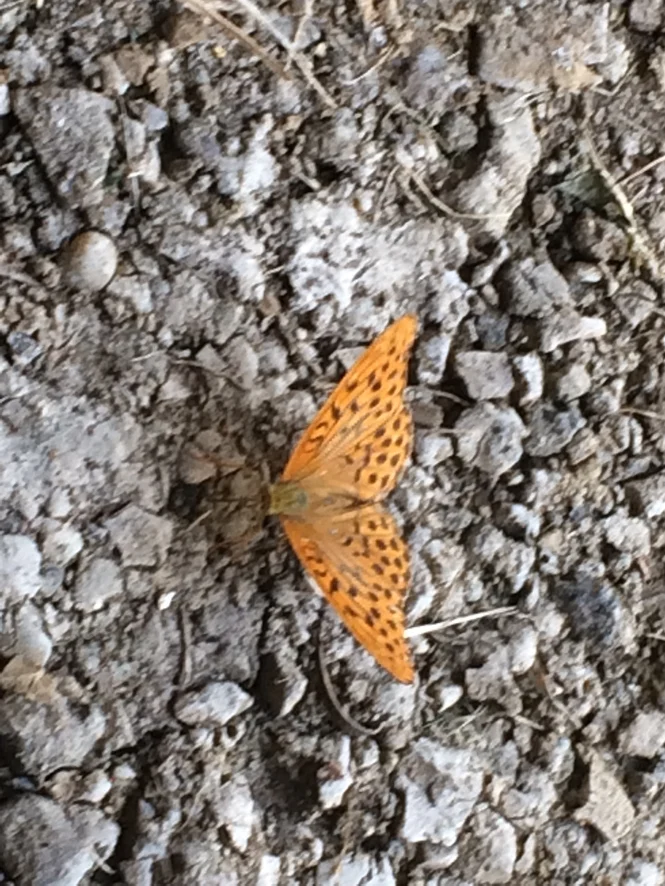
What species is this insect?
Argynnis paphia
